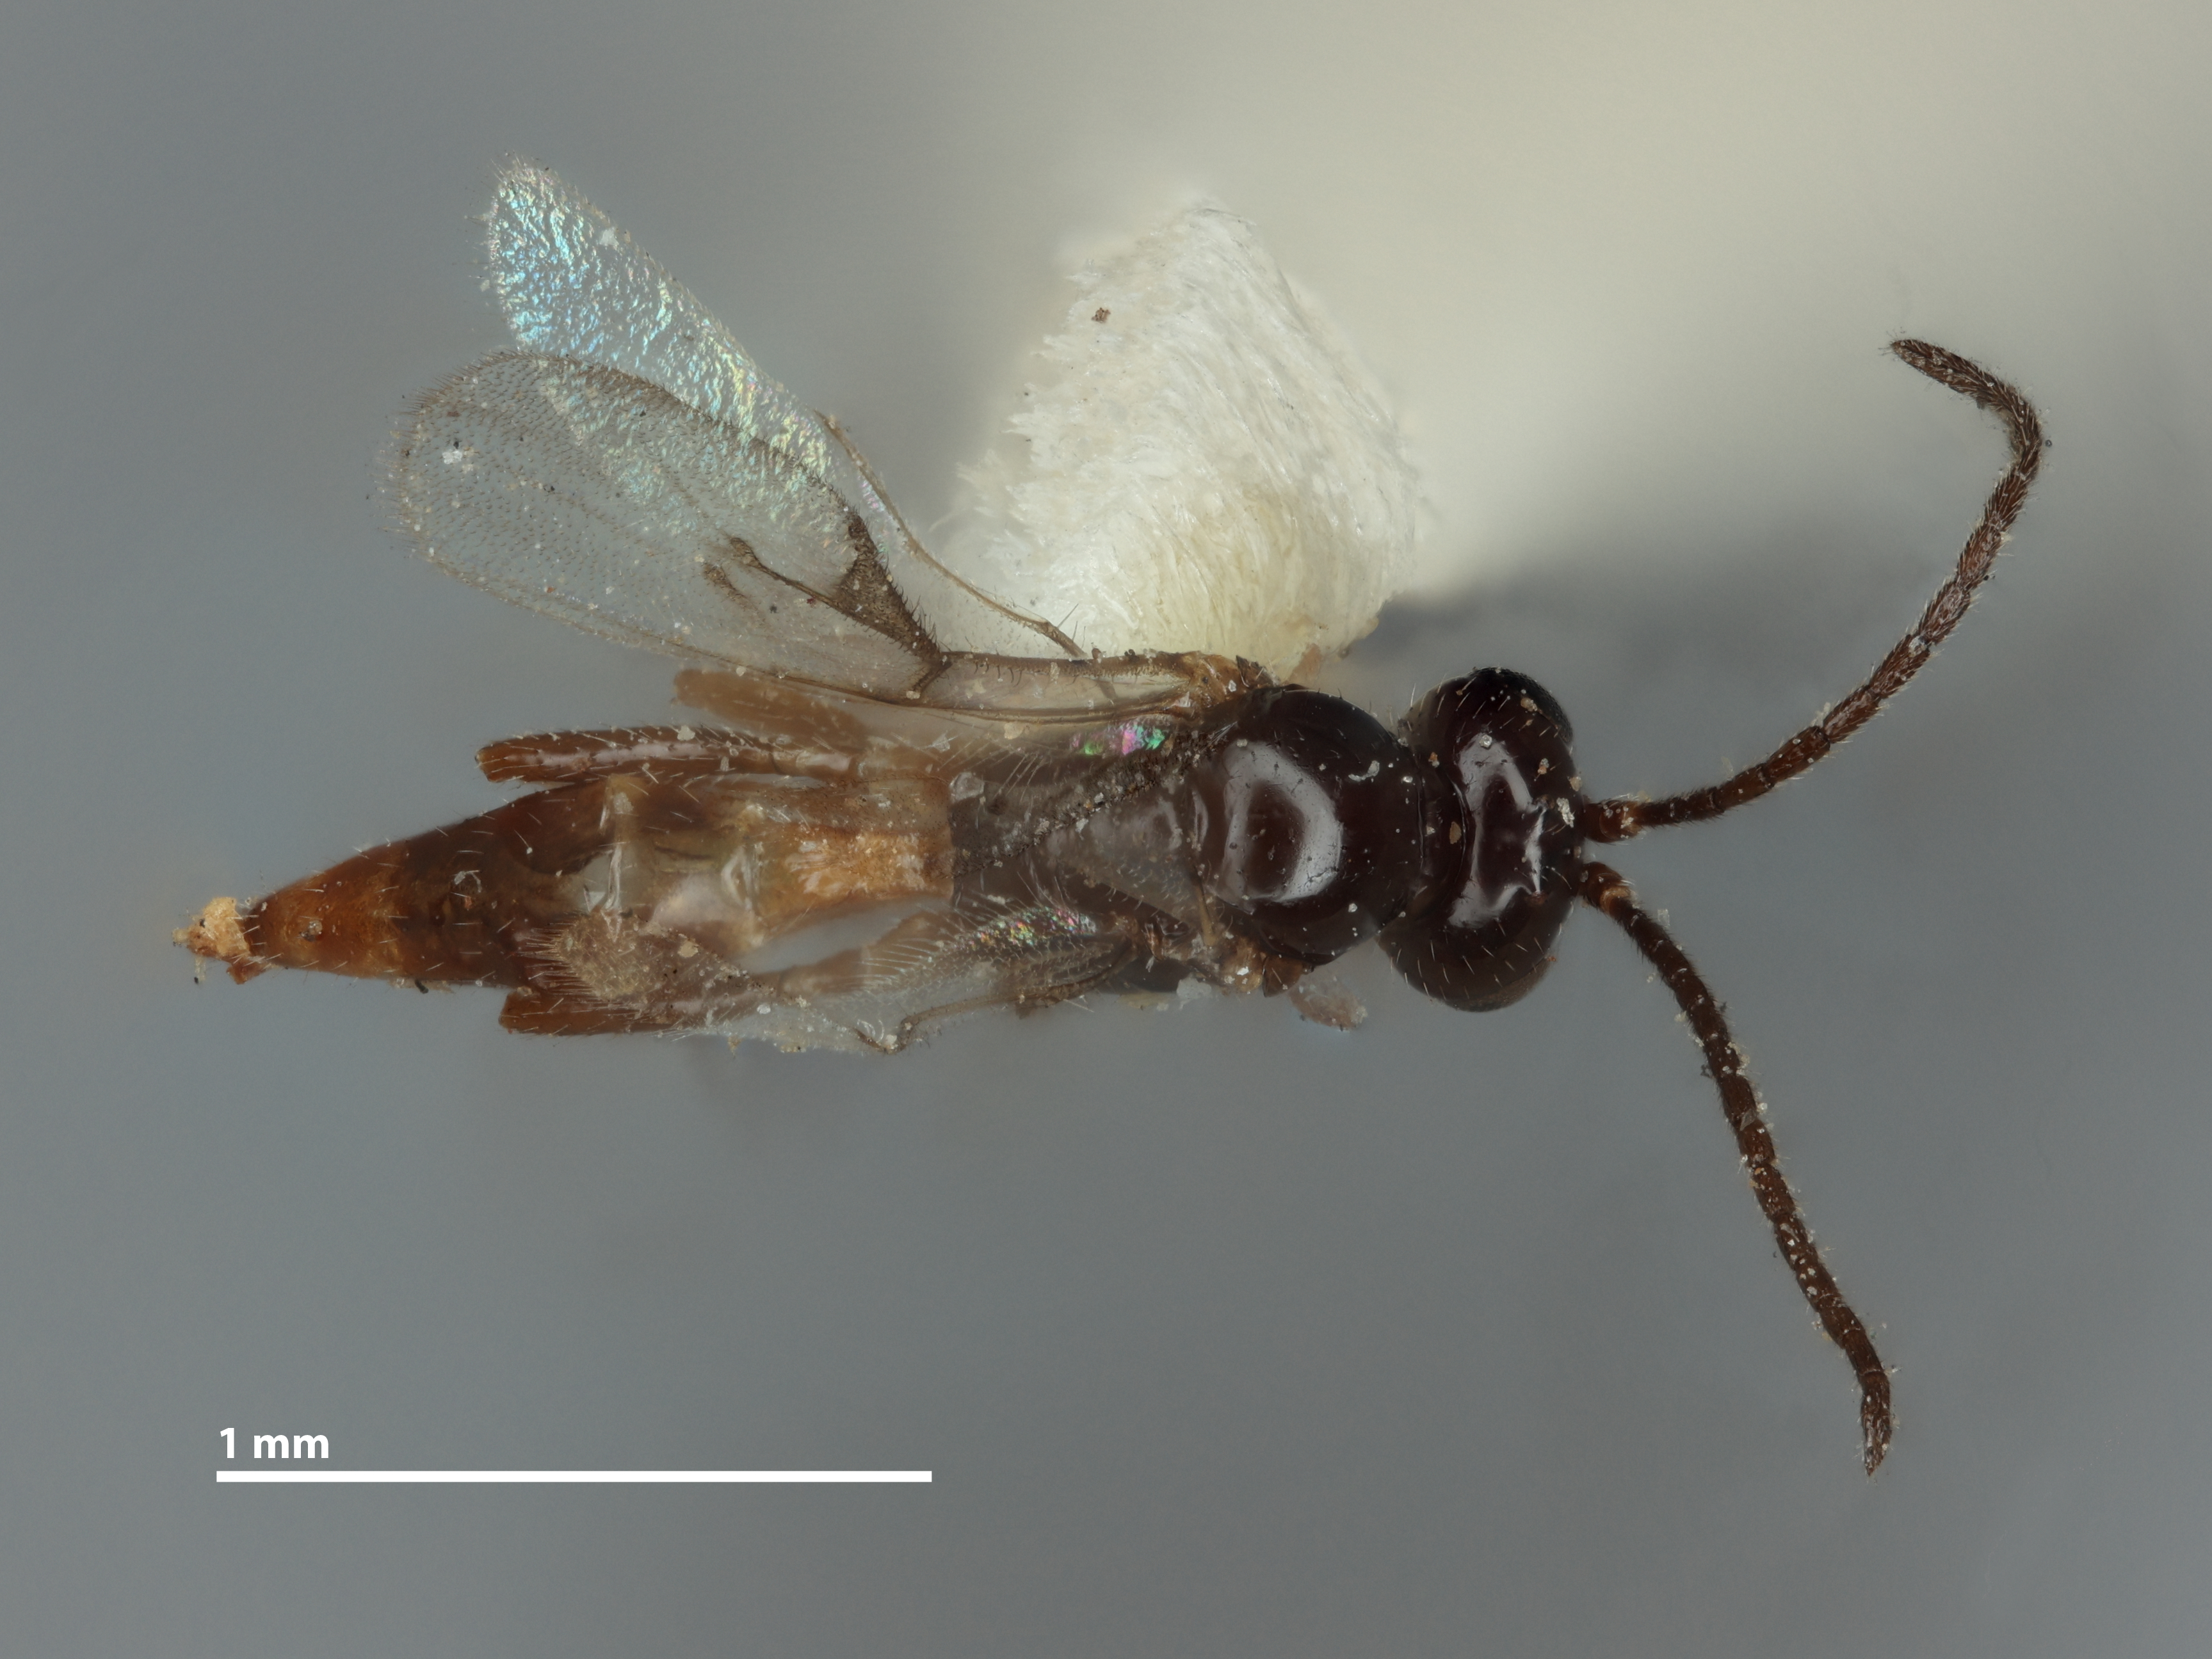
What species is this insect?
Aphidius ramithyrus
